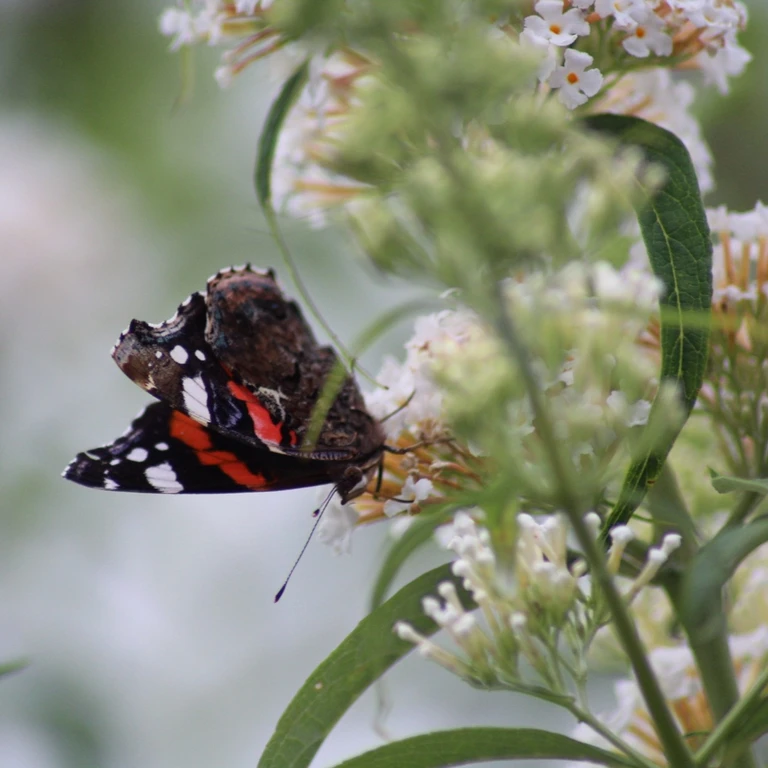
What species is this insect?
Vanessa atalanta
